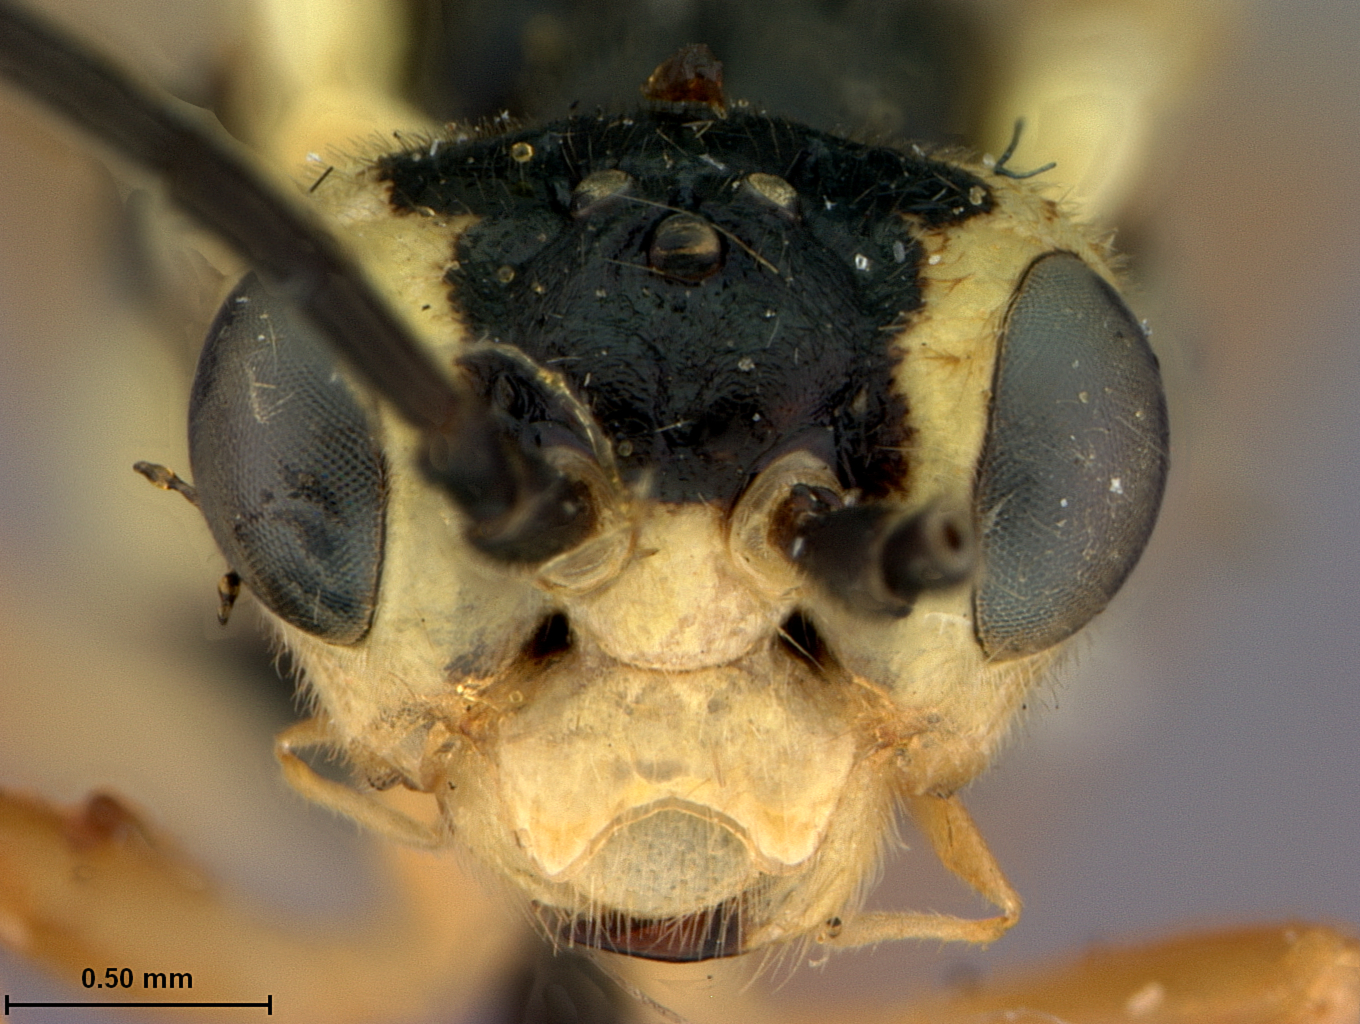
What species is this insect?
Aphilodyctium multicolor
